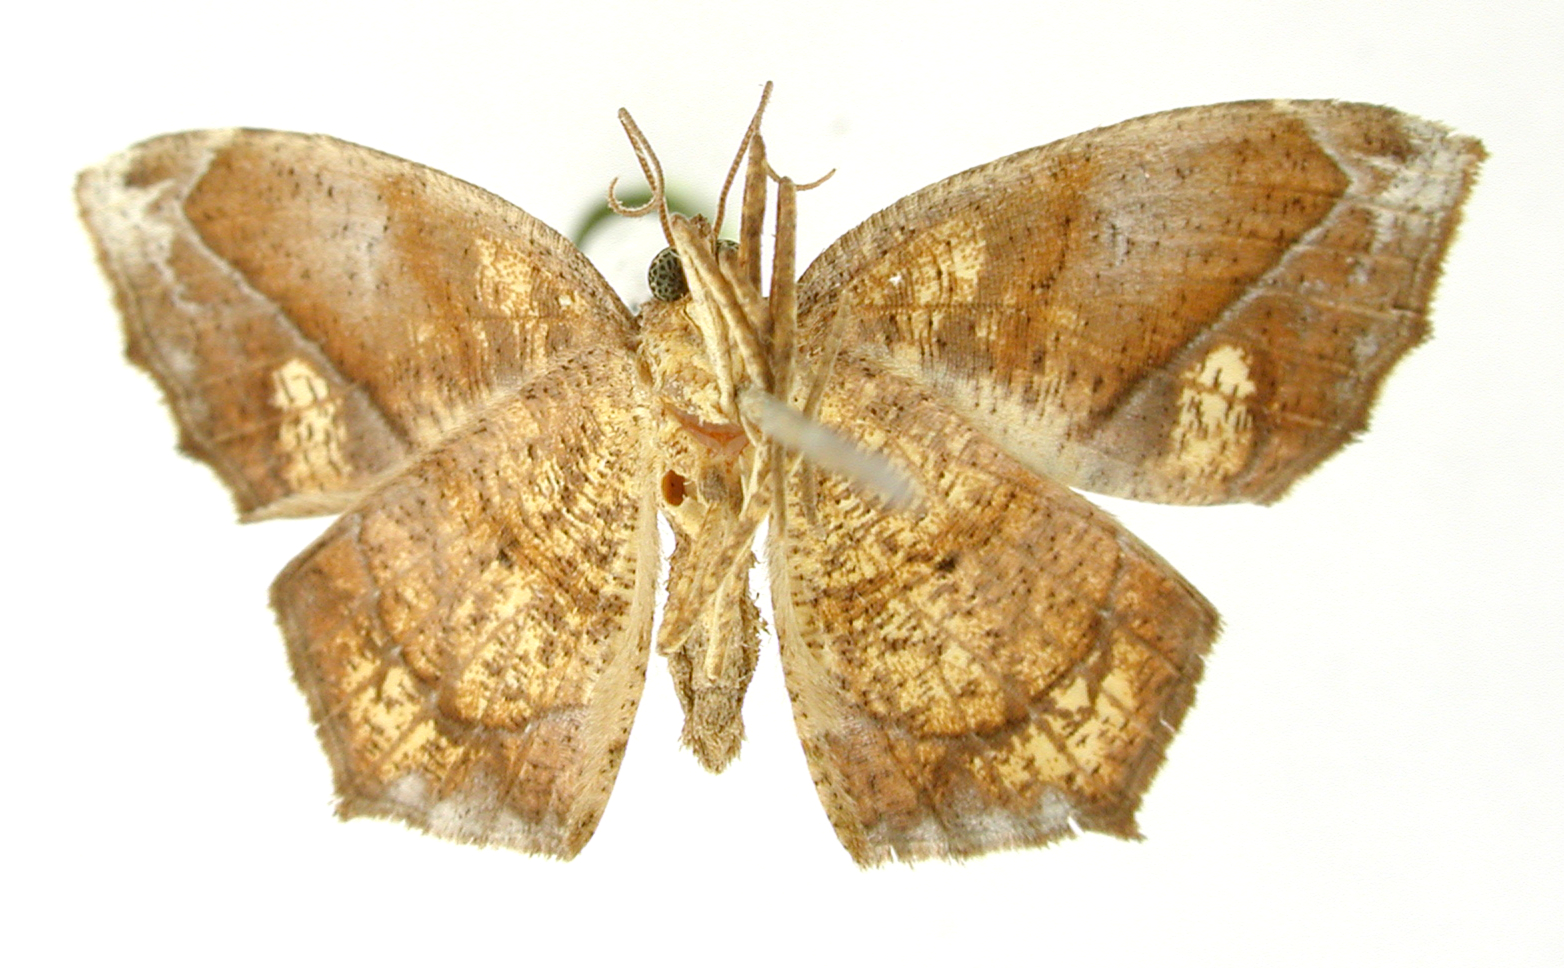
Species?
Urepione epona
